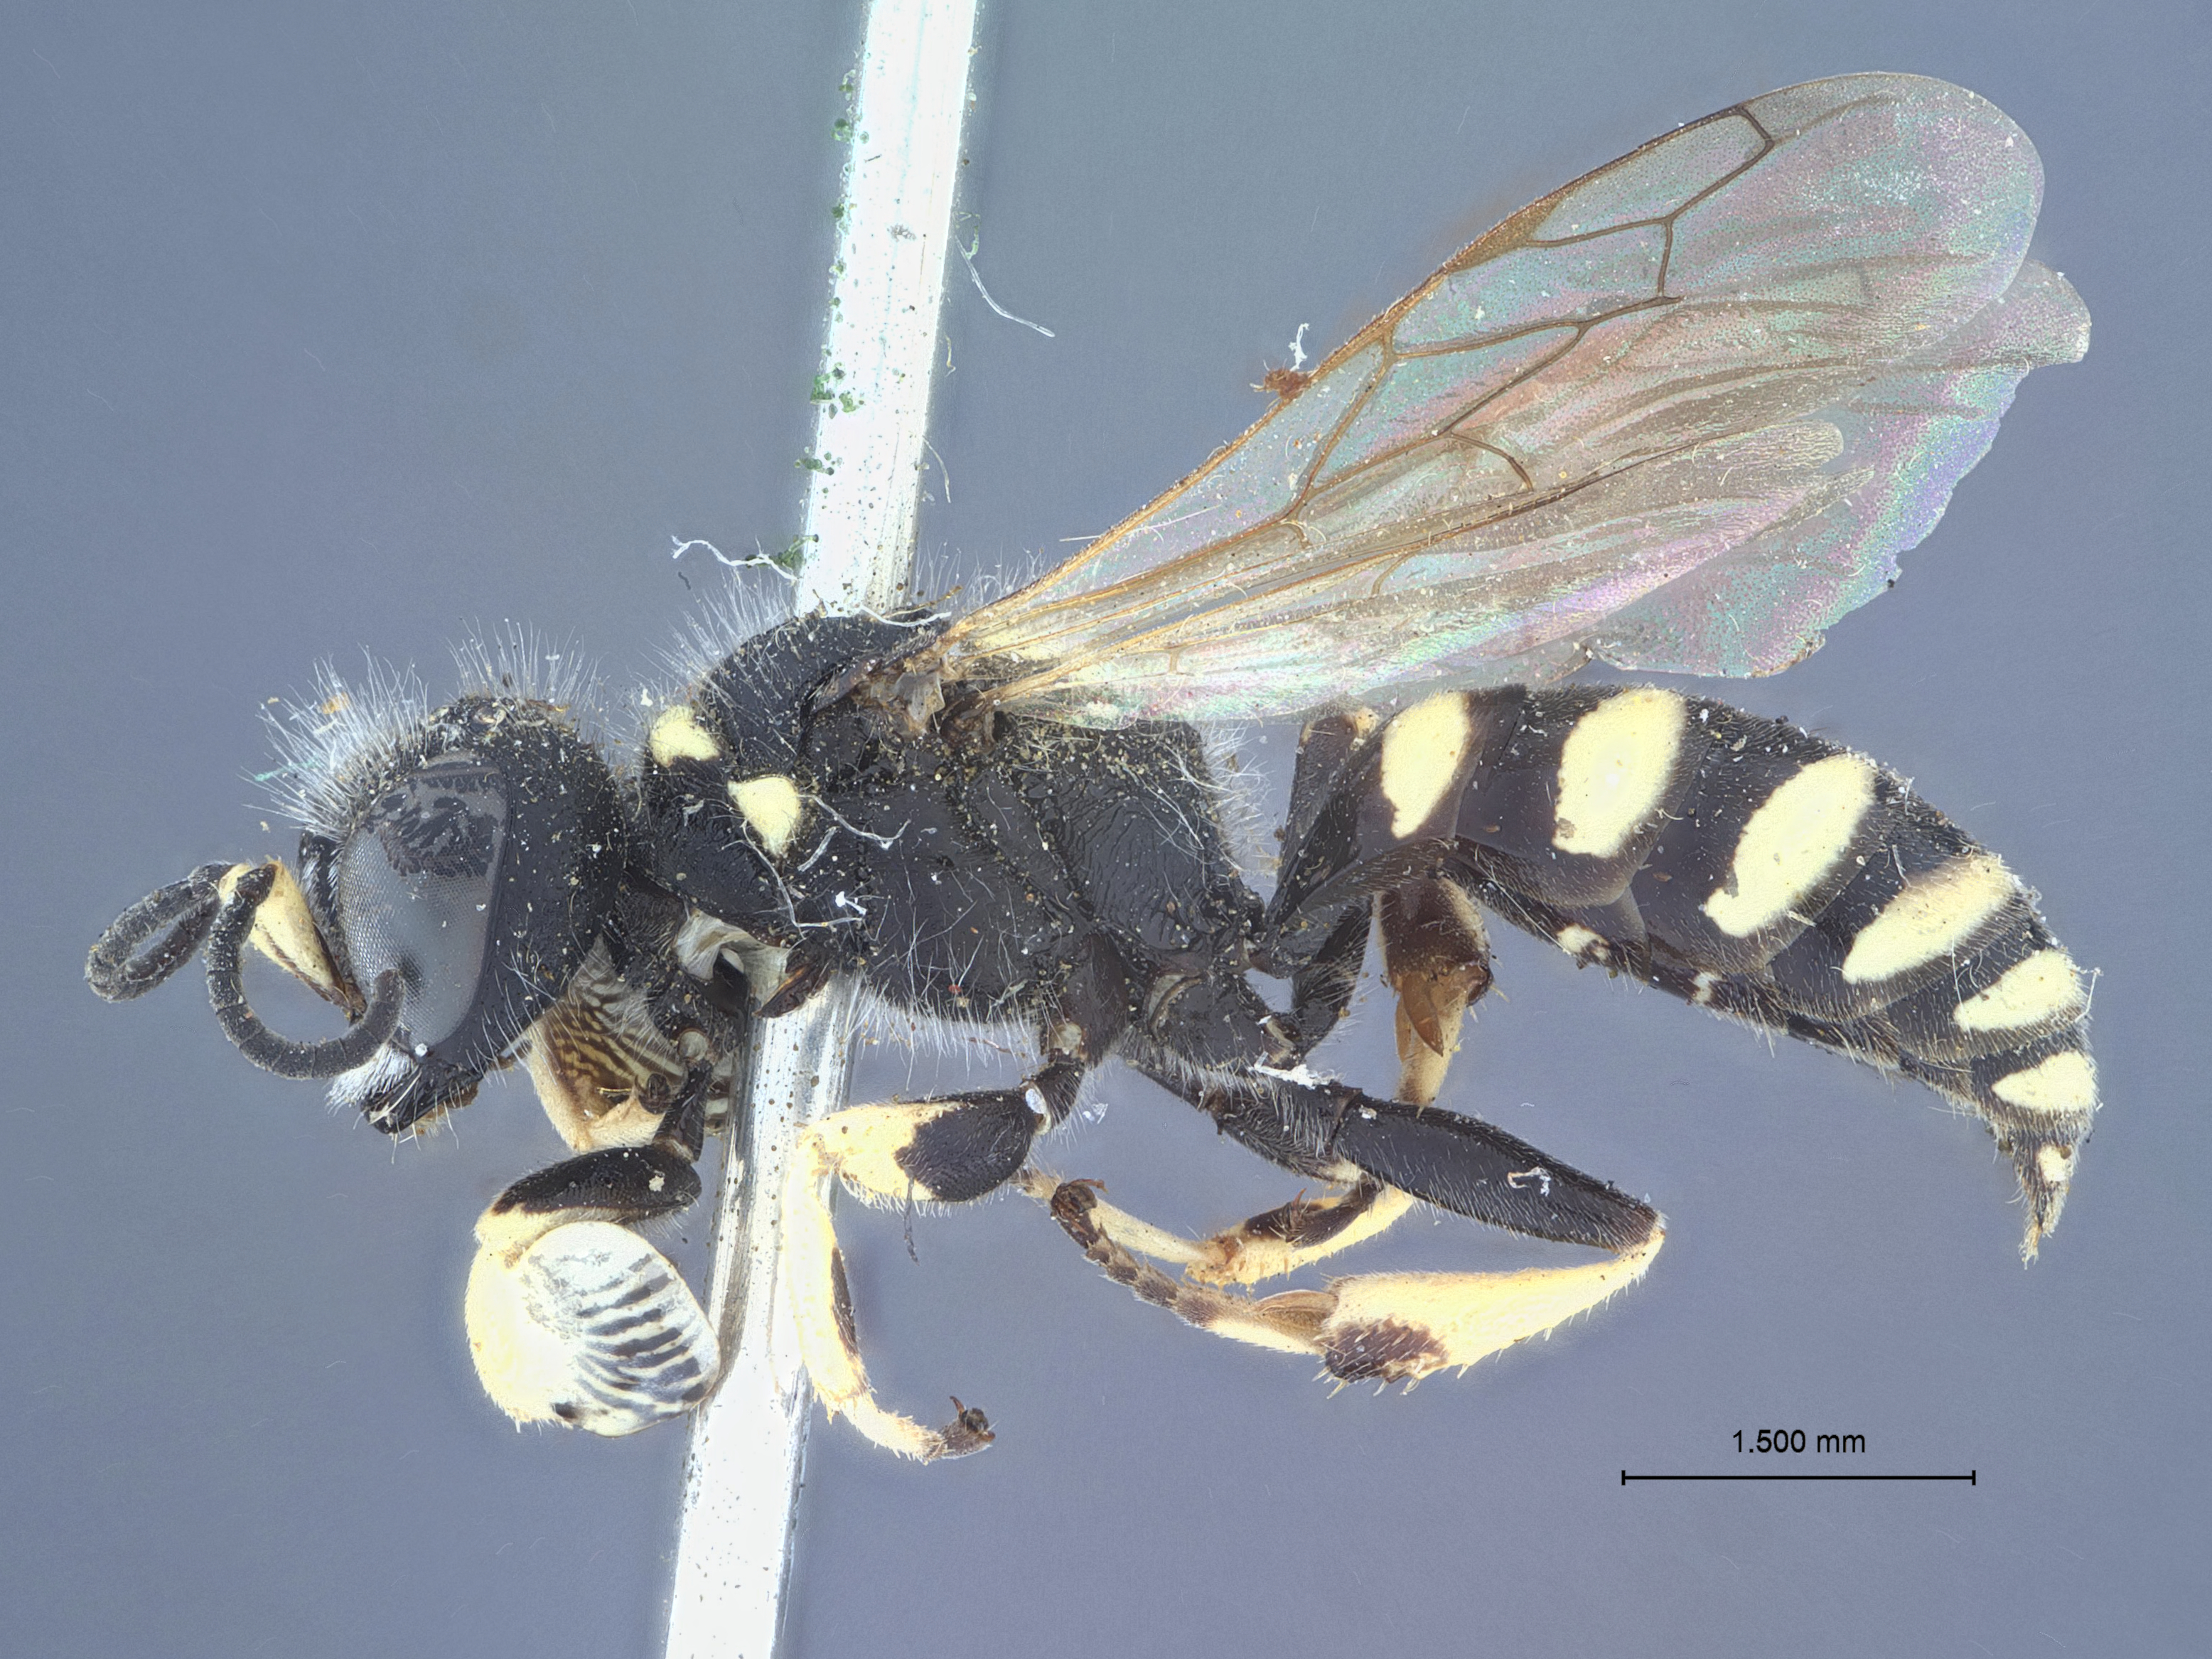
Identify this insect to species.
Crabro brachycarpae
